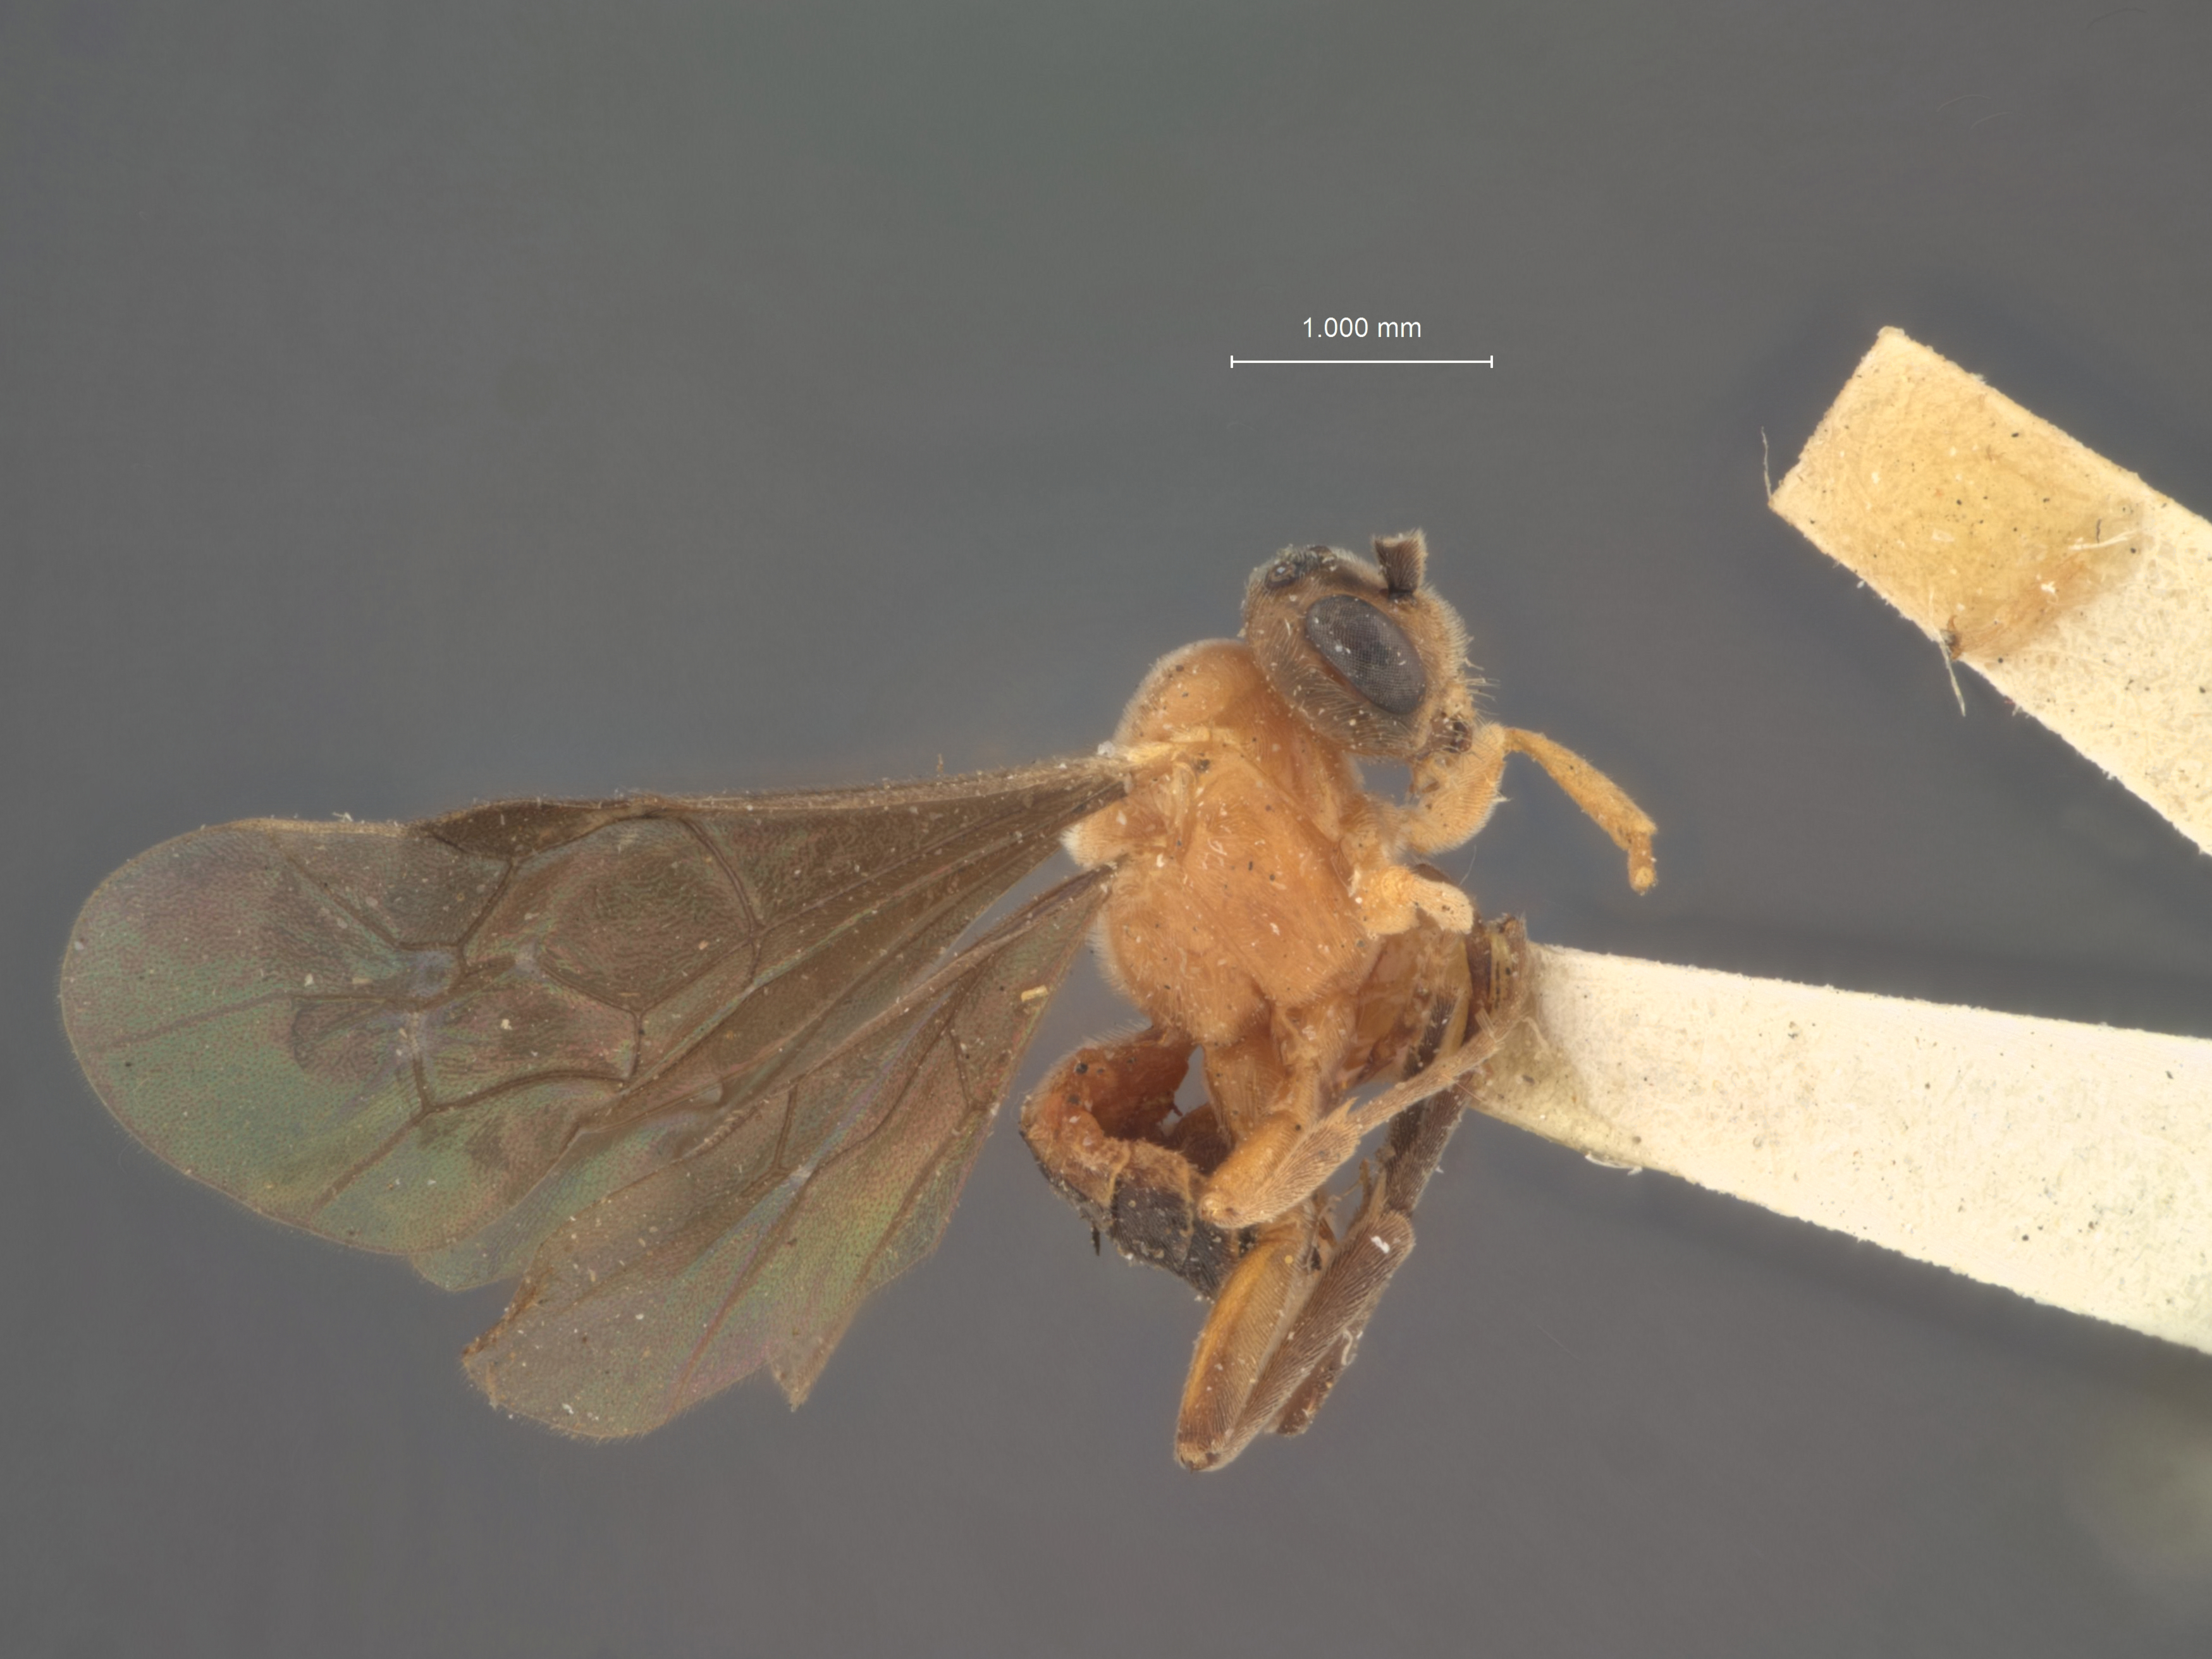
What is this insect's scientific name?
Boethus howardi
